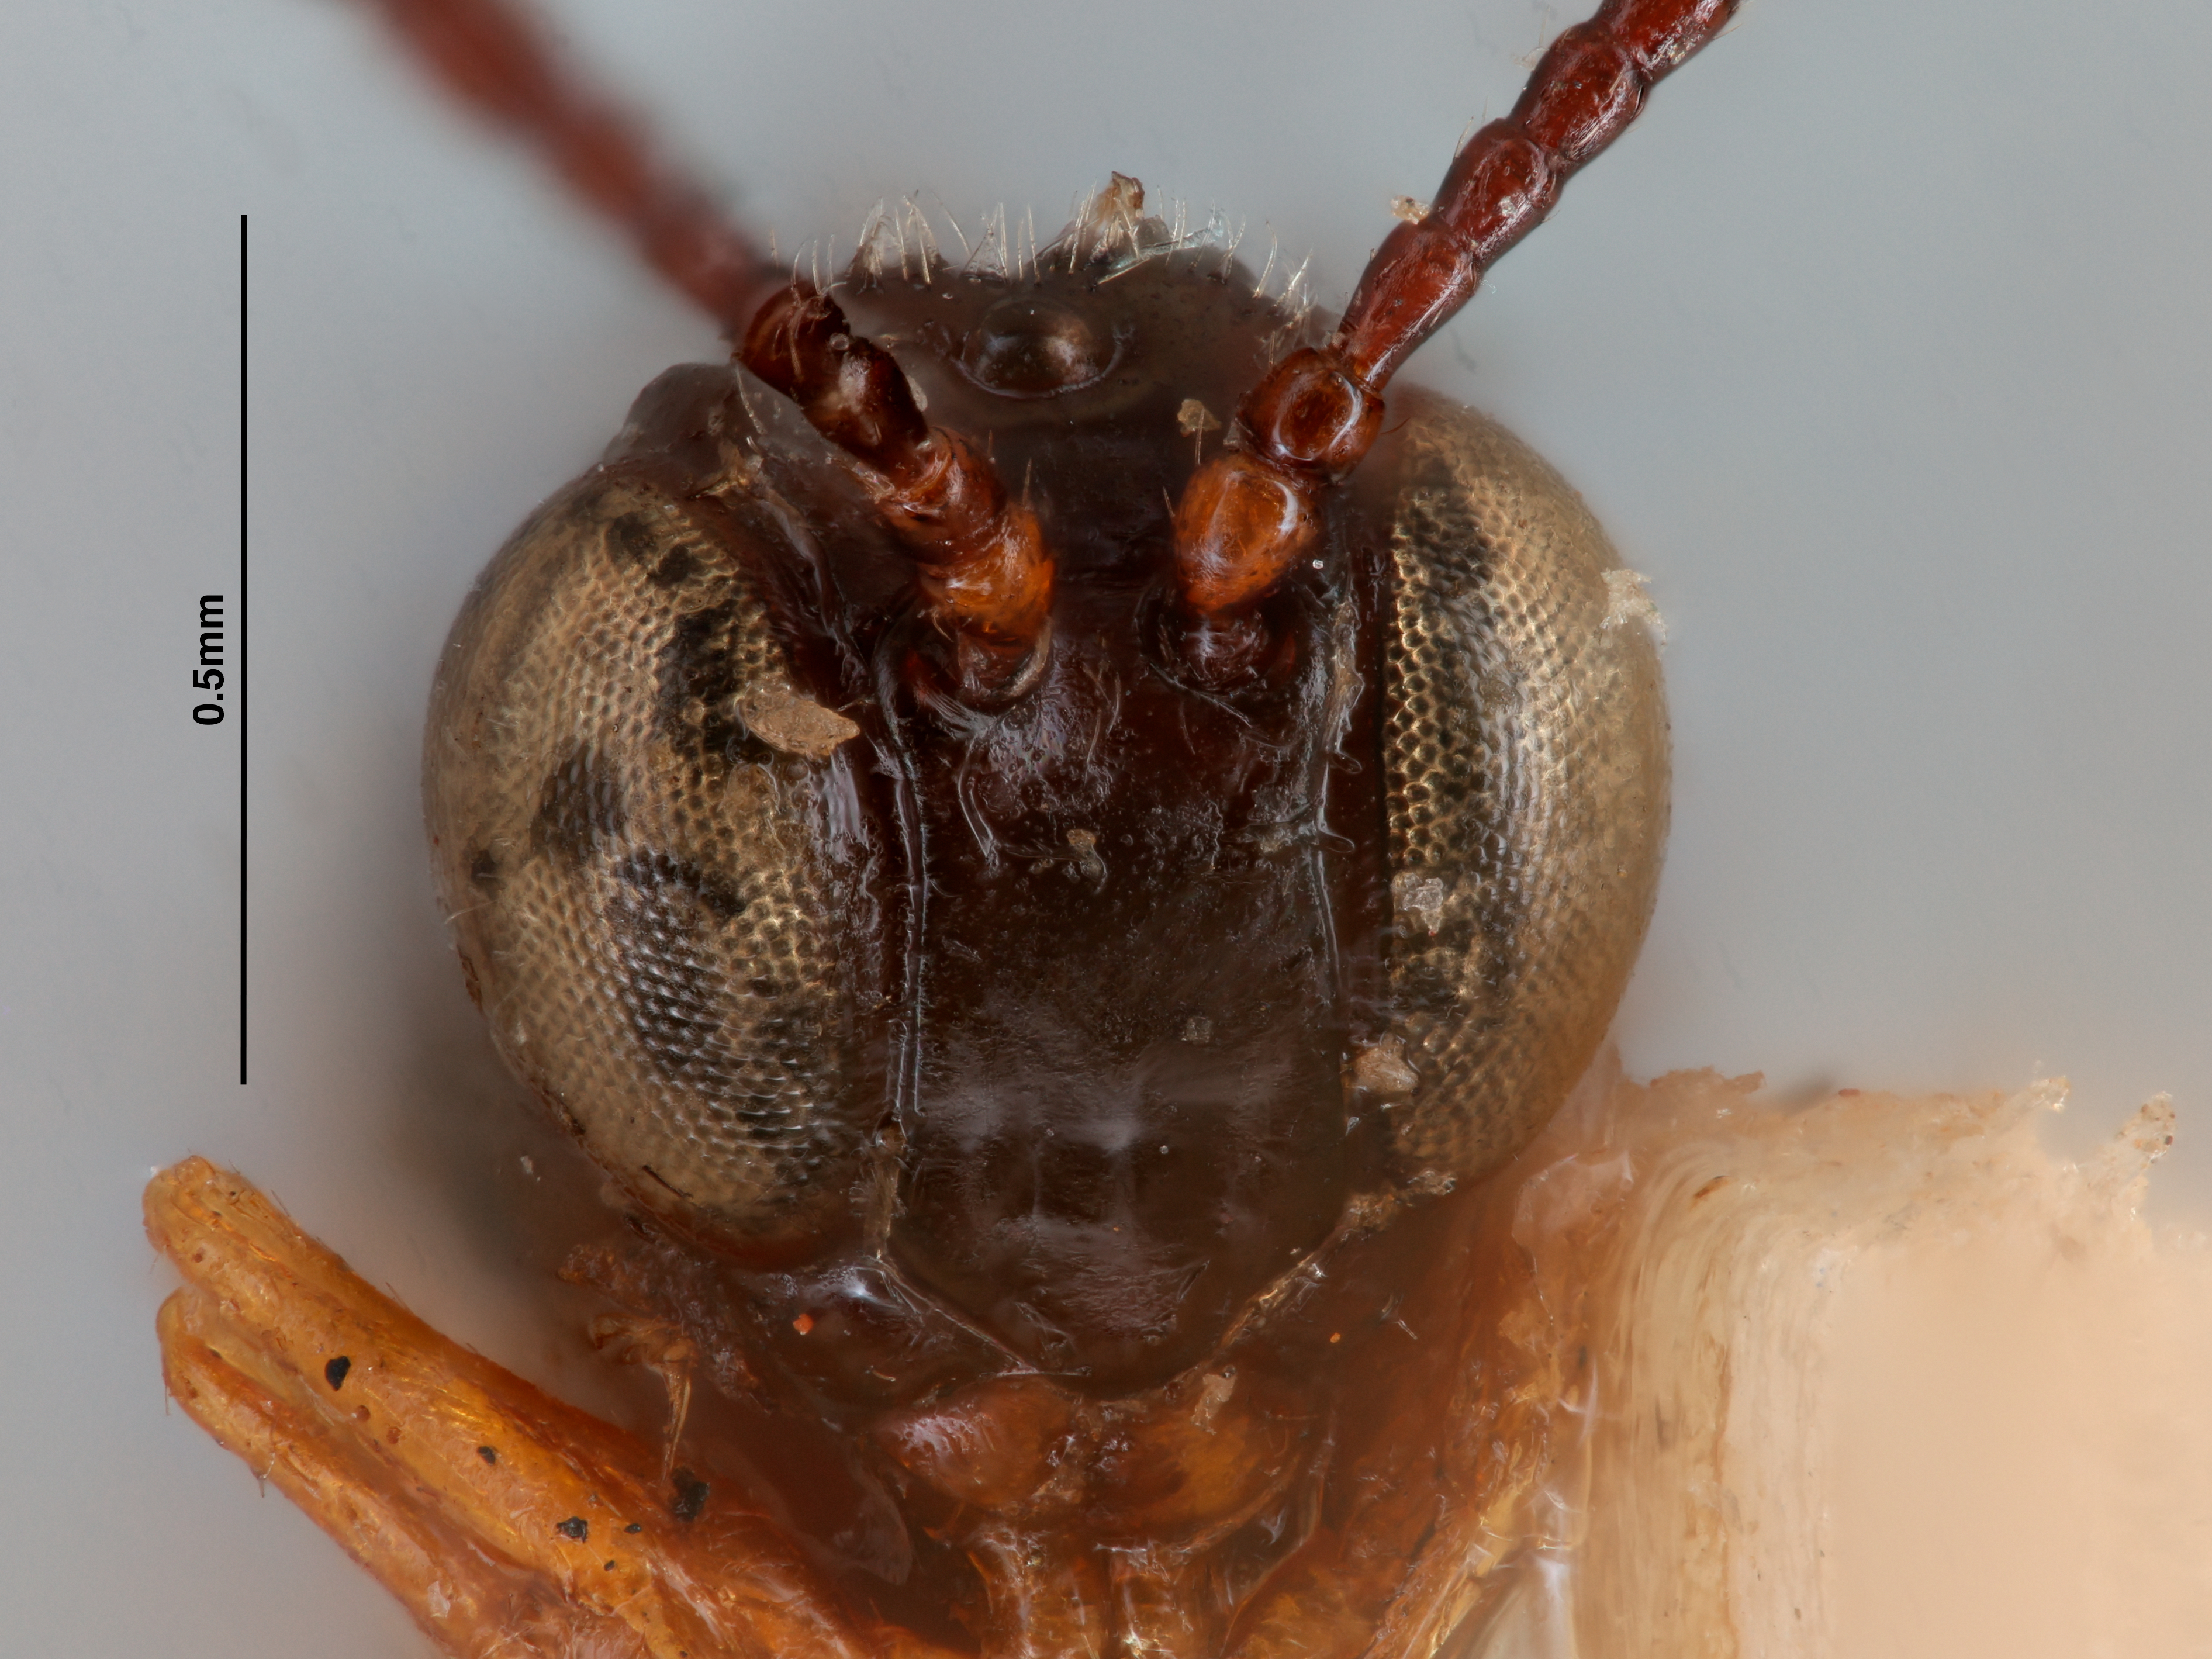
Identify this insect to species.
Penteucoila triloris
